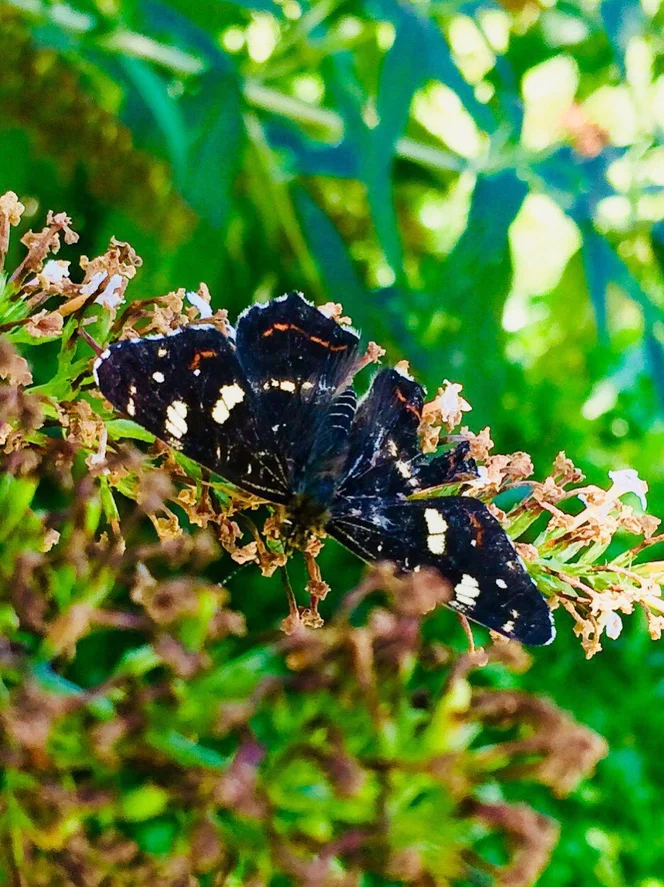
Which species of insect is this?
Araschnia levana
